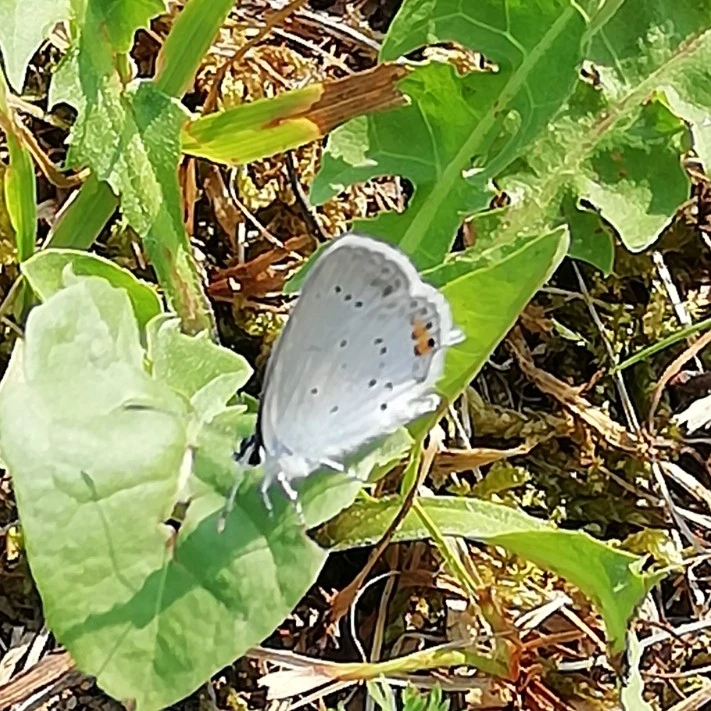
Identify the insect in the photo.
Cupido argiades (also Elkalyce argiades)
